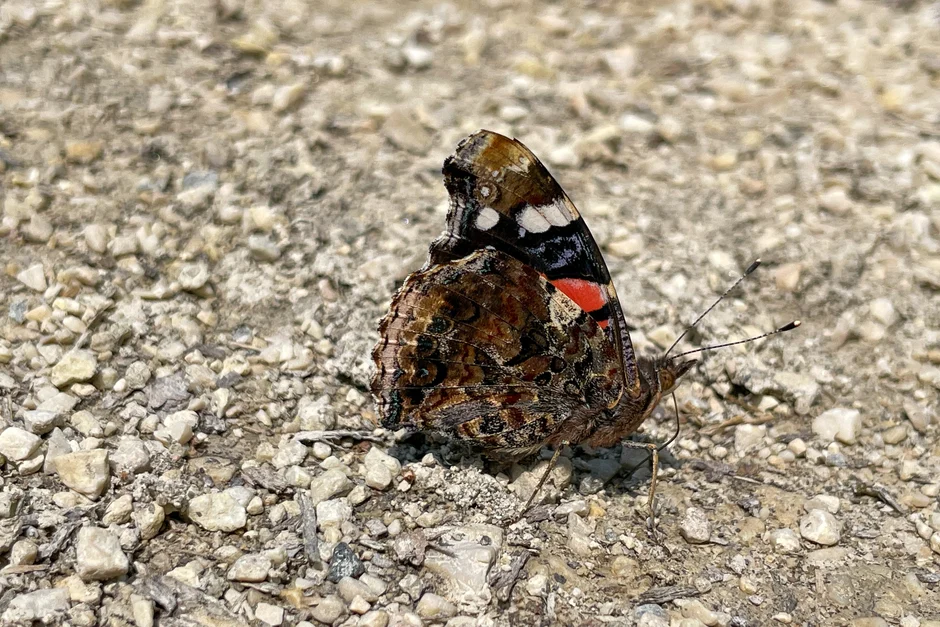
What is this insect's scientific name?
Vanessa atalanta
